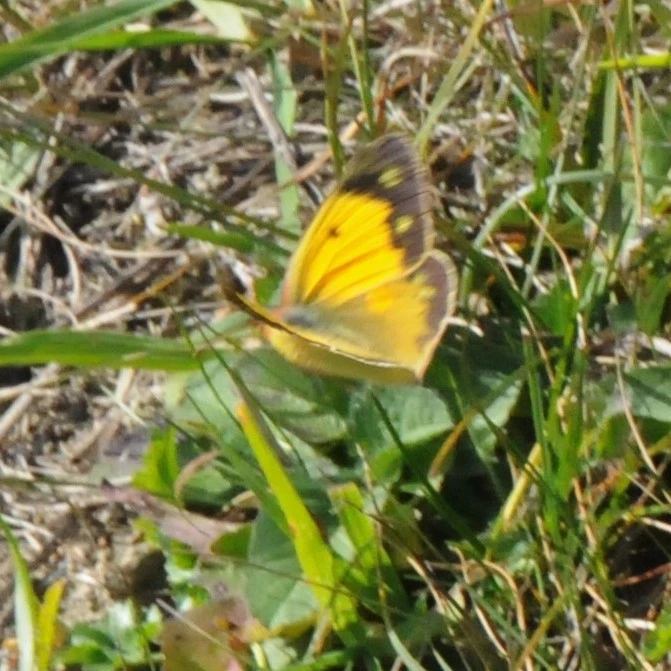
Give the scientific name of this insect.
Colias croceus
